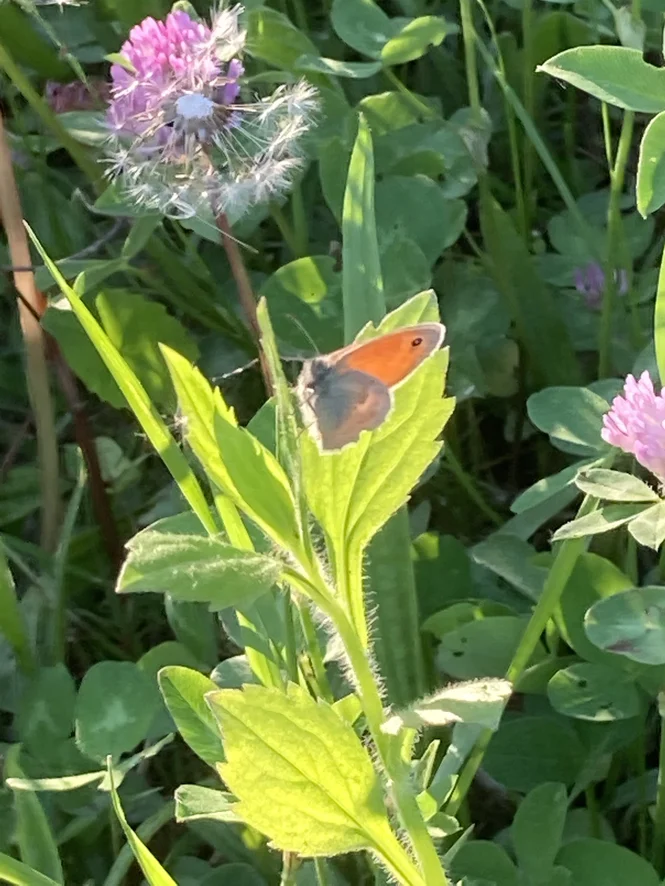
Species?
Coenonympha pamphilus
